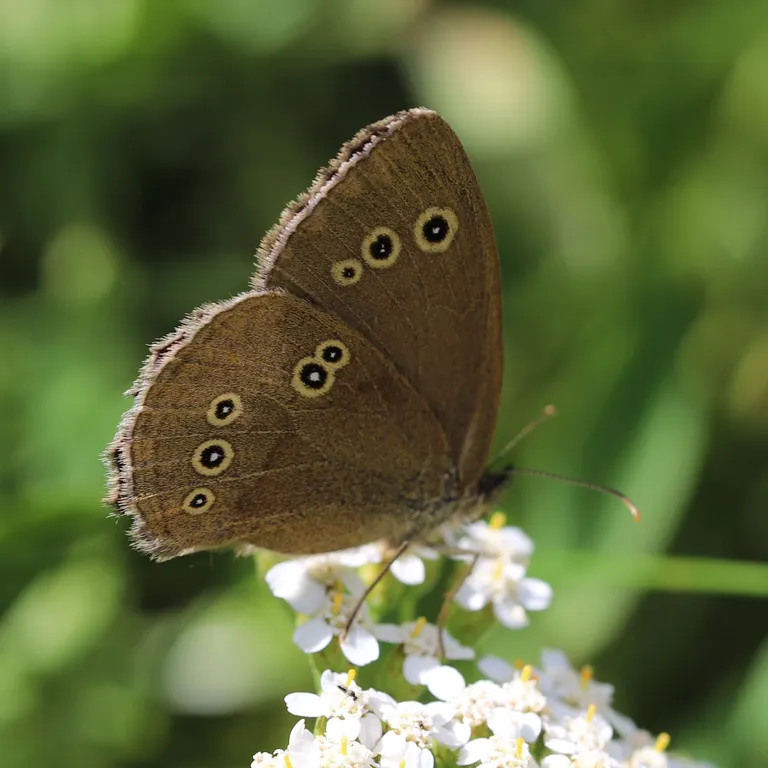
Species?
Aphantopus hyperantus
